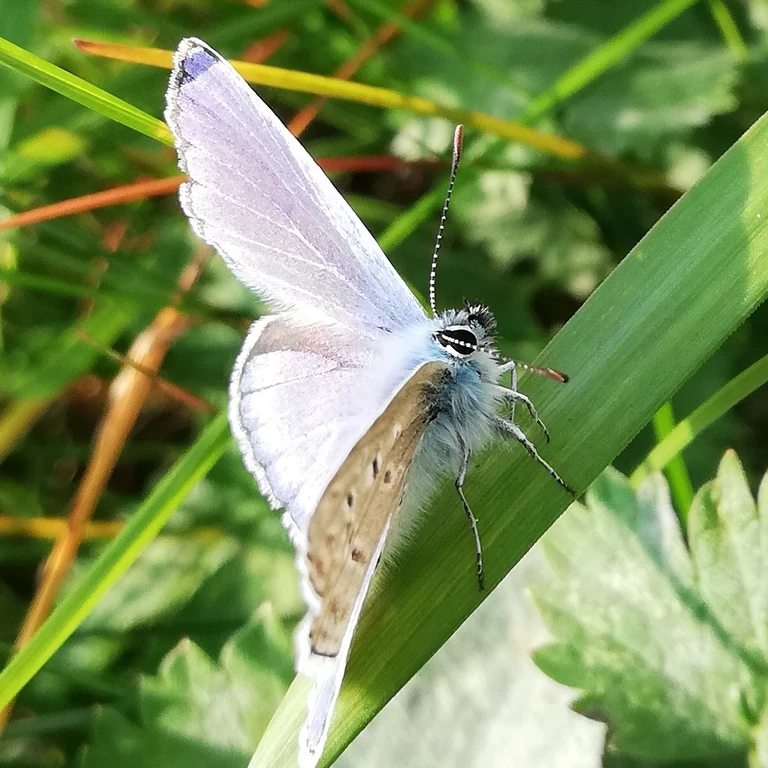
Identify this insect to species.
Polyommatus icarus
